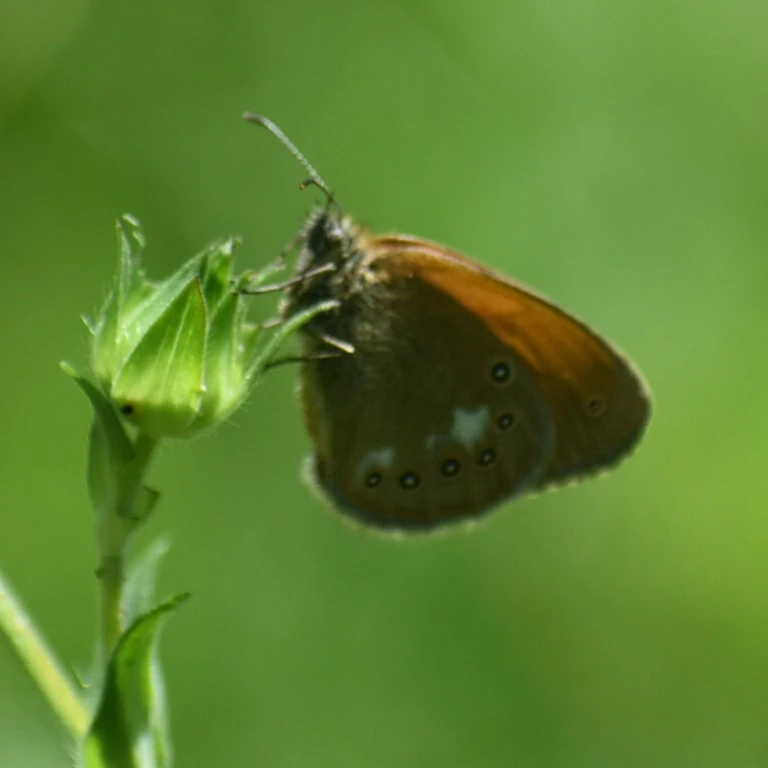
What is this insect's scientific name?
Coenonympha glycerion (also Coenonympha iphis)
